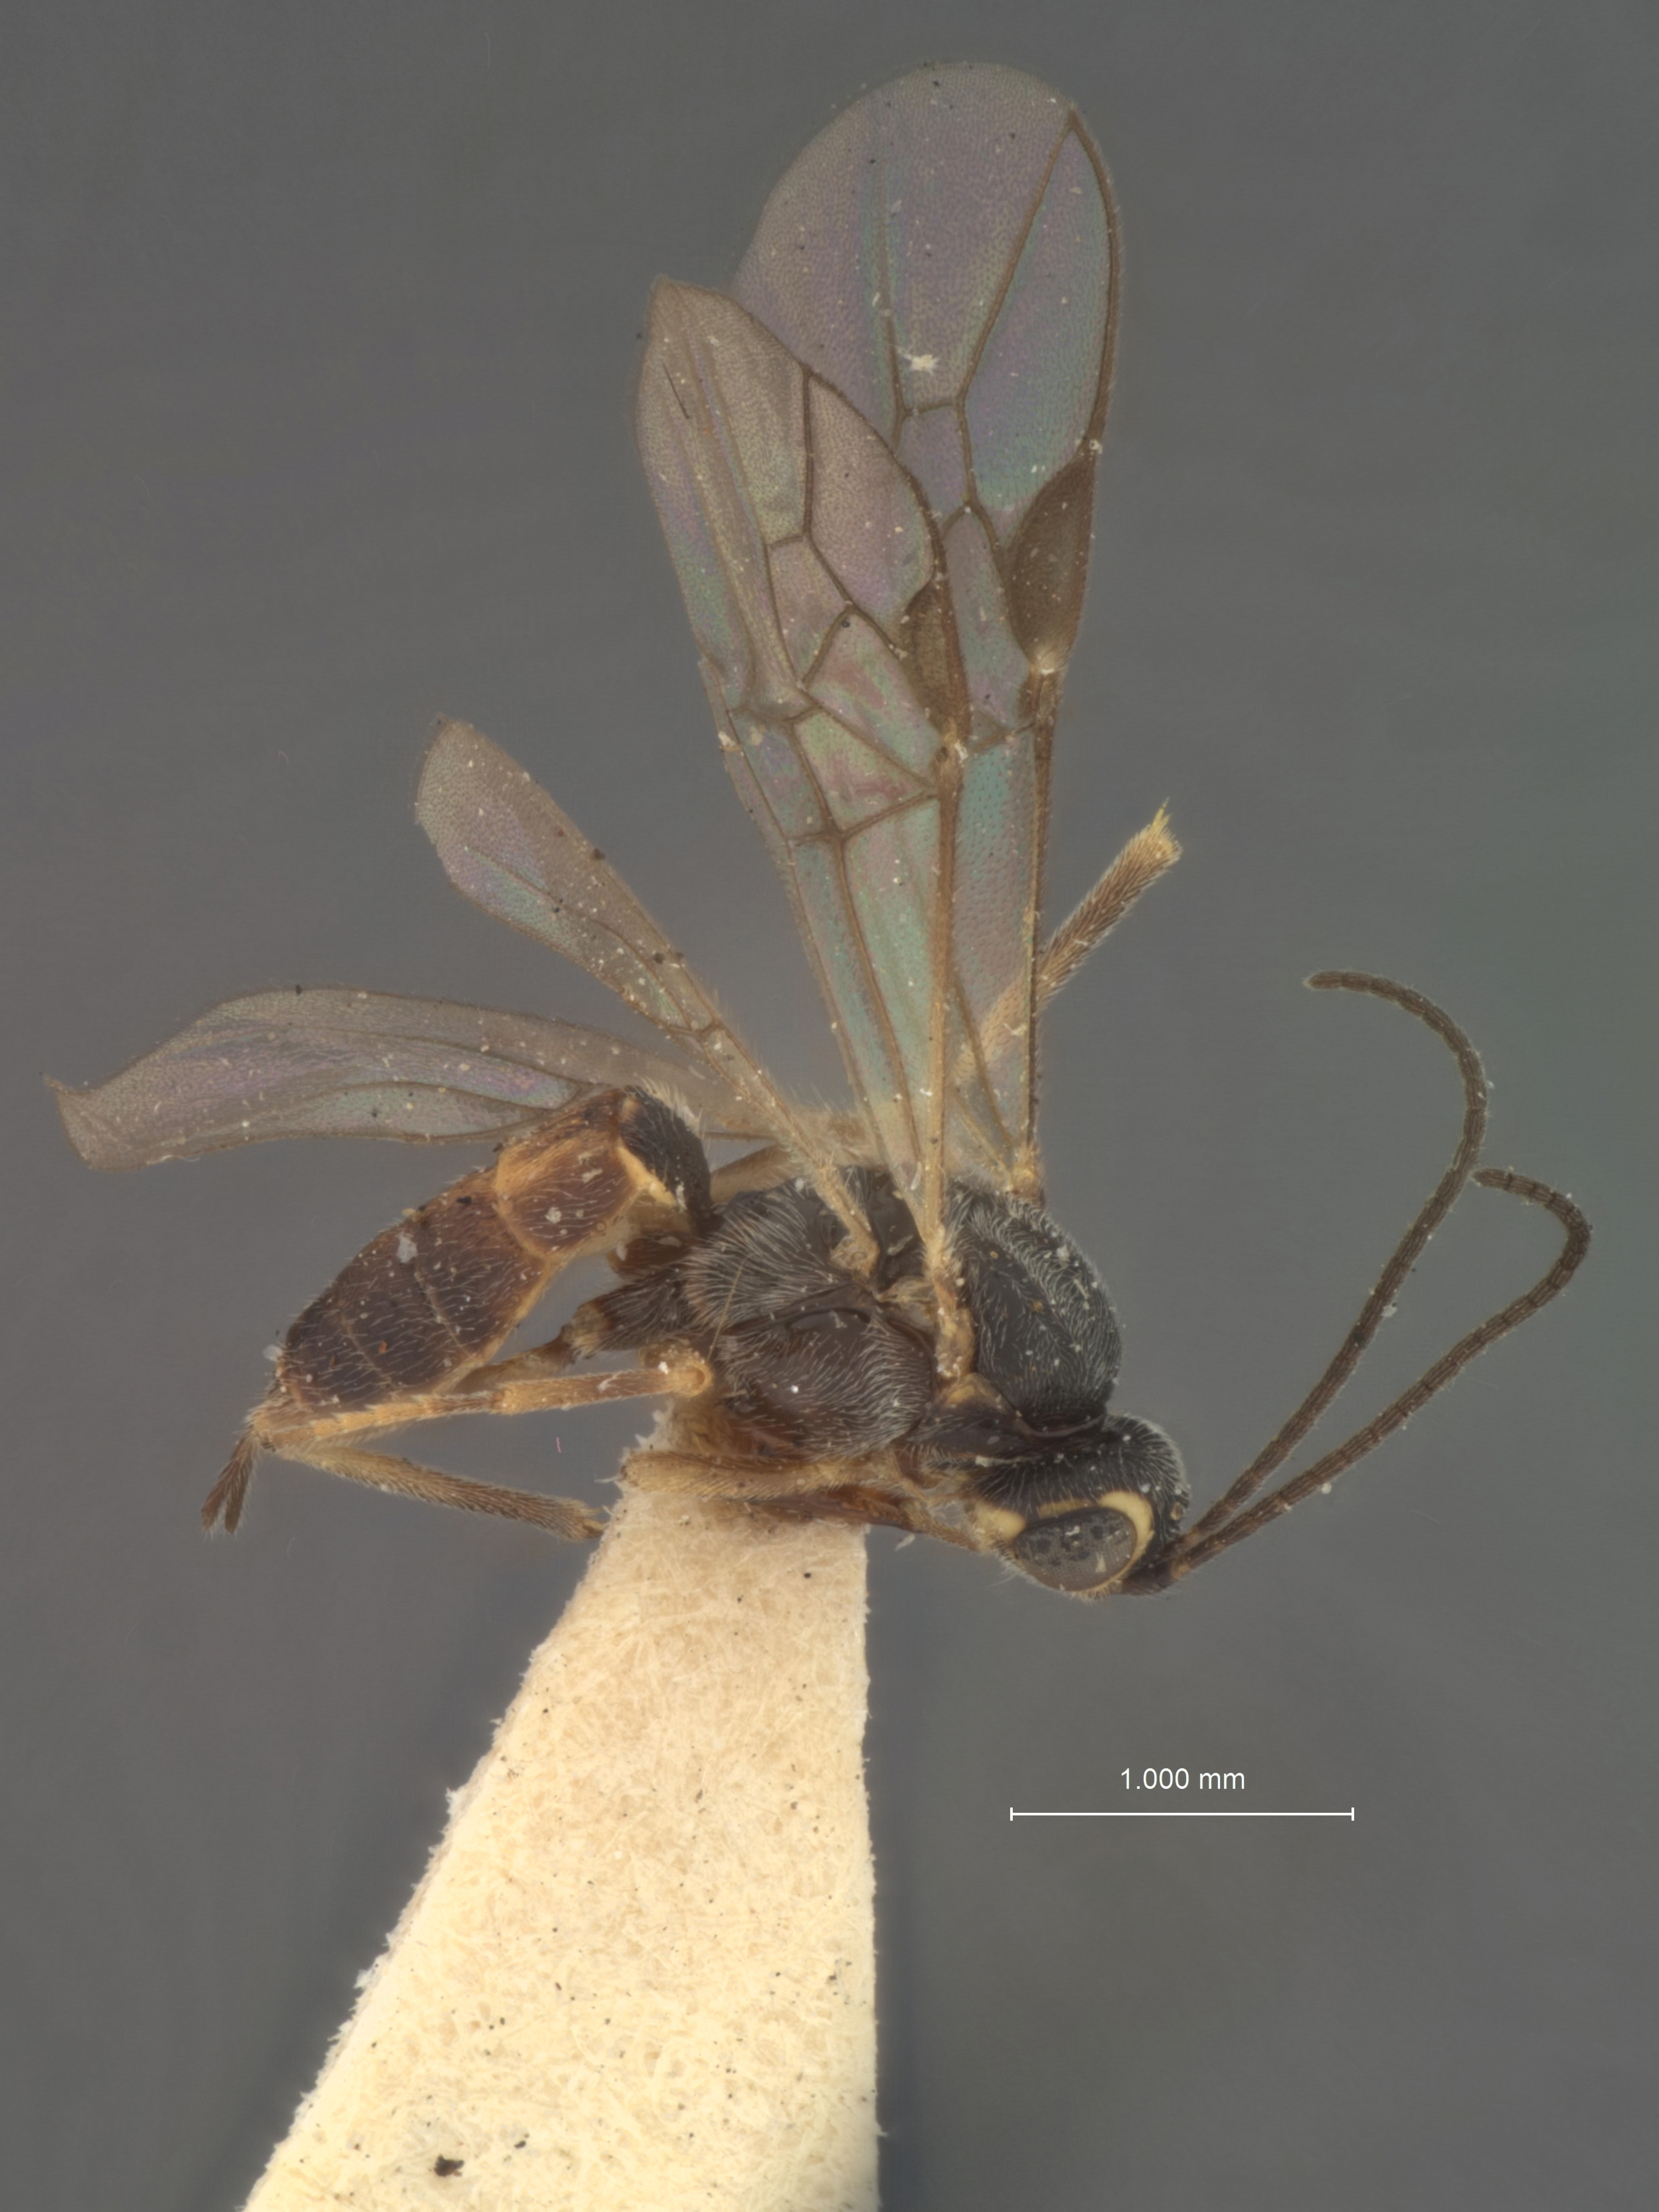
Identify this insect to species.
Bracon hopkinsi
